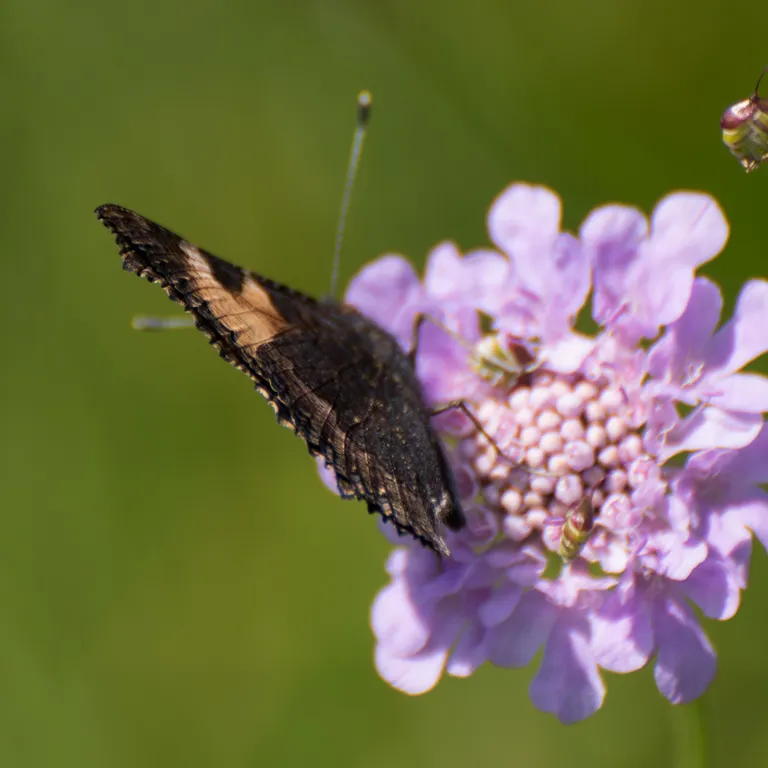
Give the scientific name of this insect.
Aglais urticae
